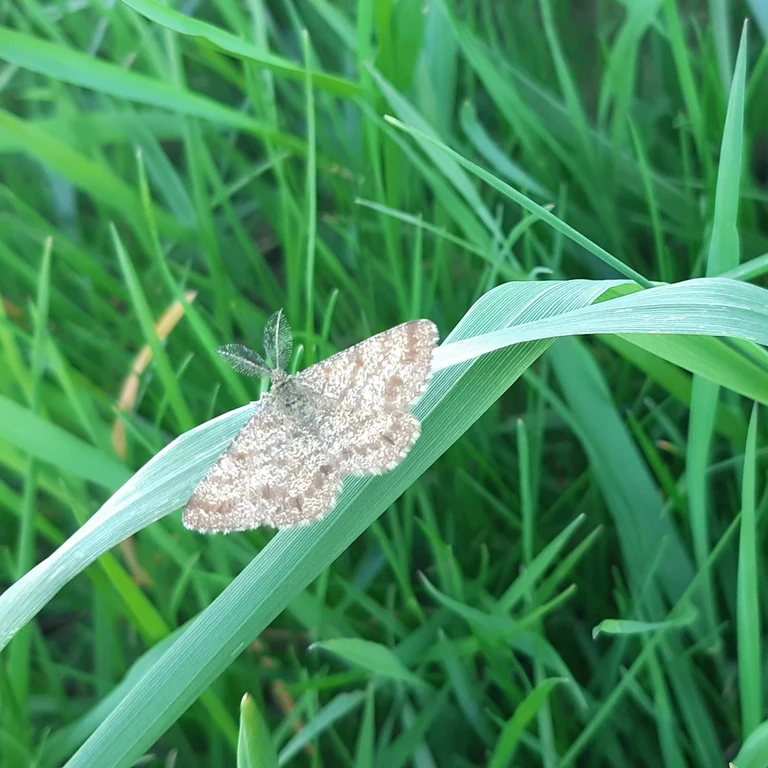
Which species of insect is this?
Ematurga atomaria
